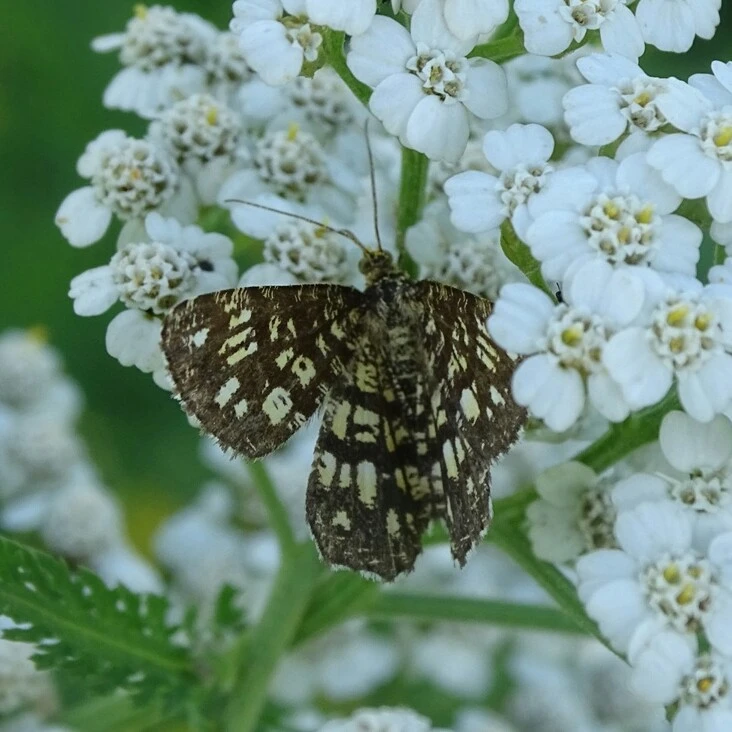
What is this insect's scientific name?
Chiasmia clathrata
